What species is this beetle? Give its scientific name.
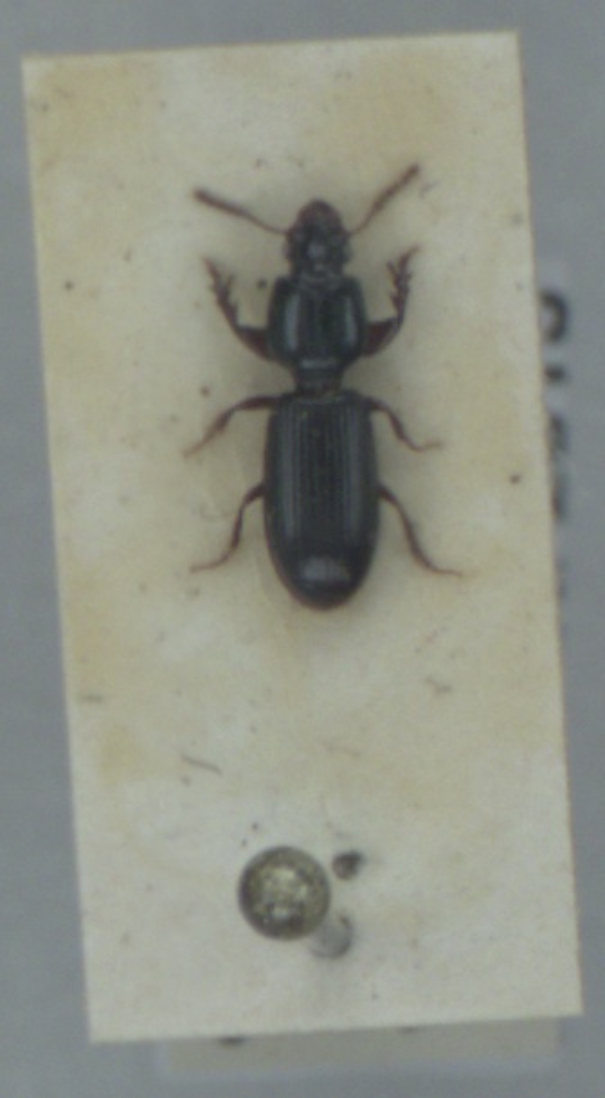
Clivina fossor
